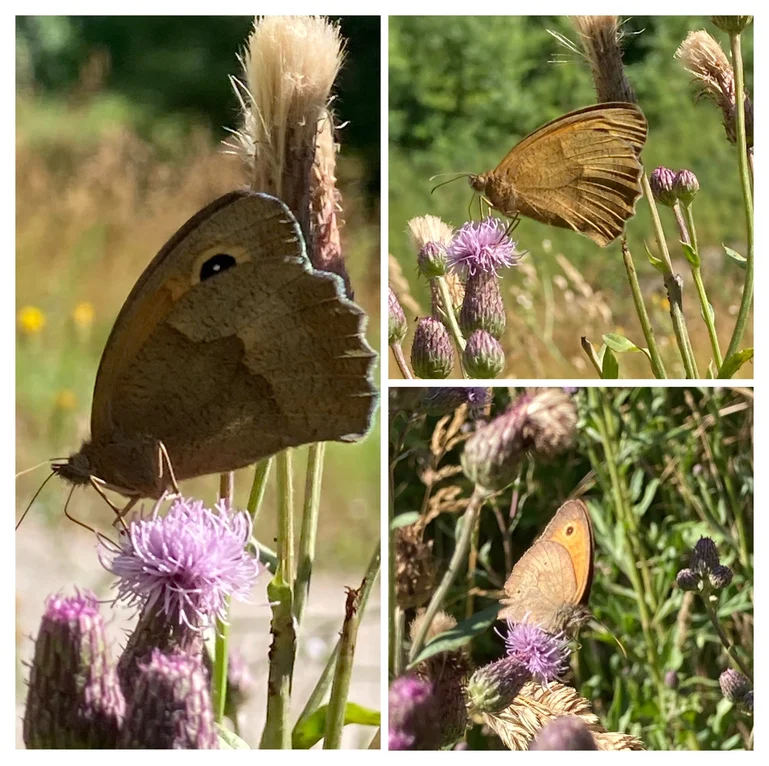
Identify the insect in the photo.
Maniola jurtina
